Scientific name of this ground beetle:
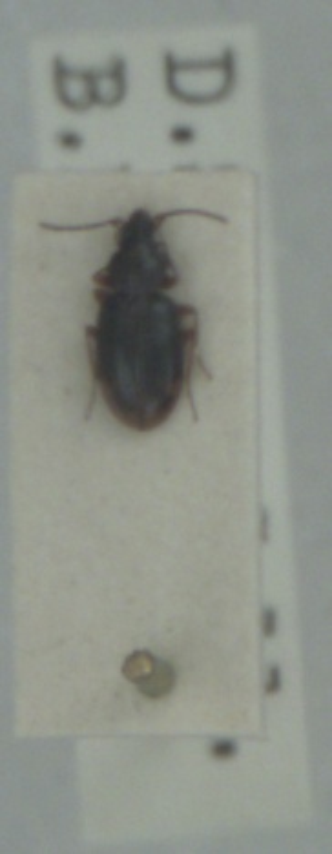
Bembidion assimile
